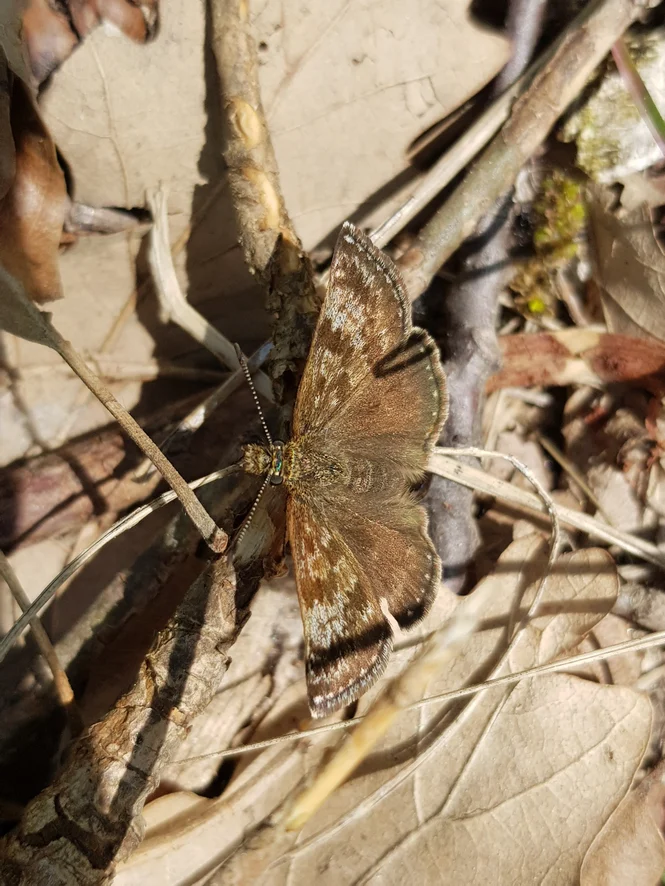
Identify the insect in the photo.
Erynnis tages
